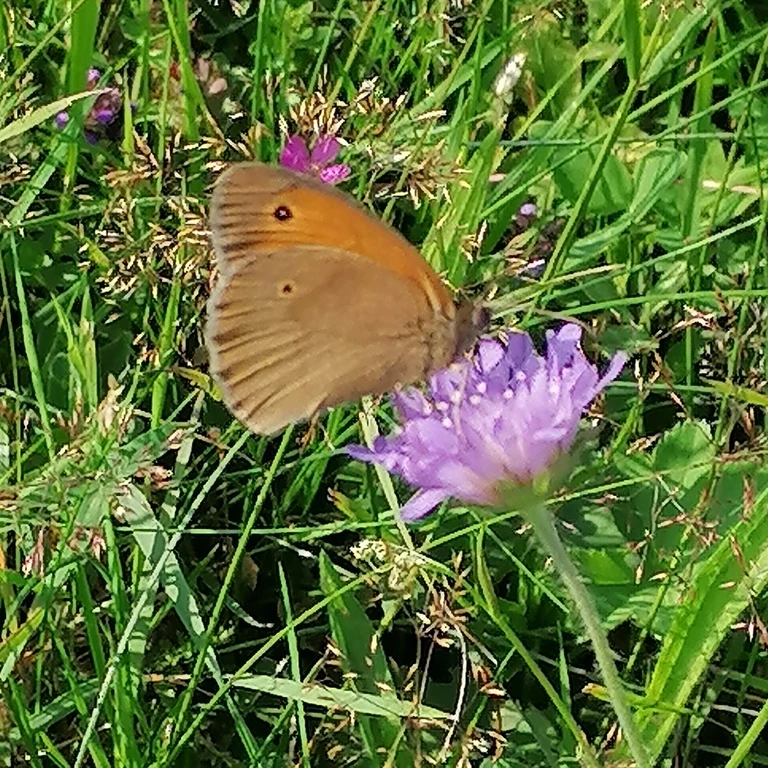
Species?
Maniola jurtina
